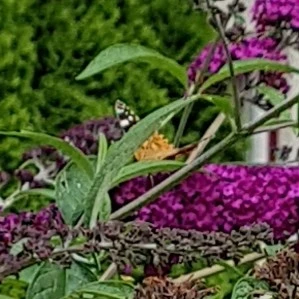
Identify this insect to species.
Vanessa cardui
